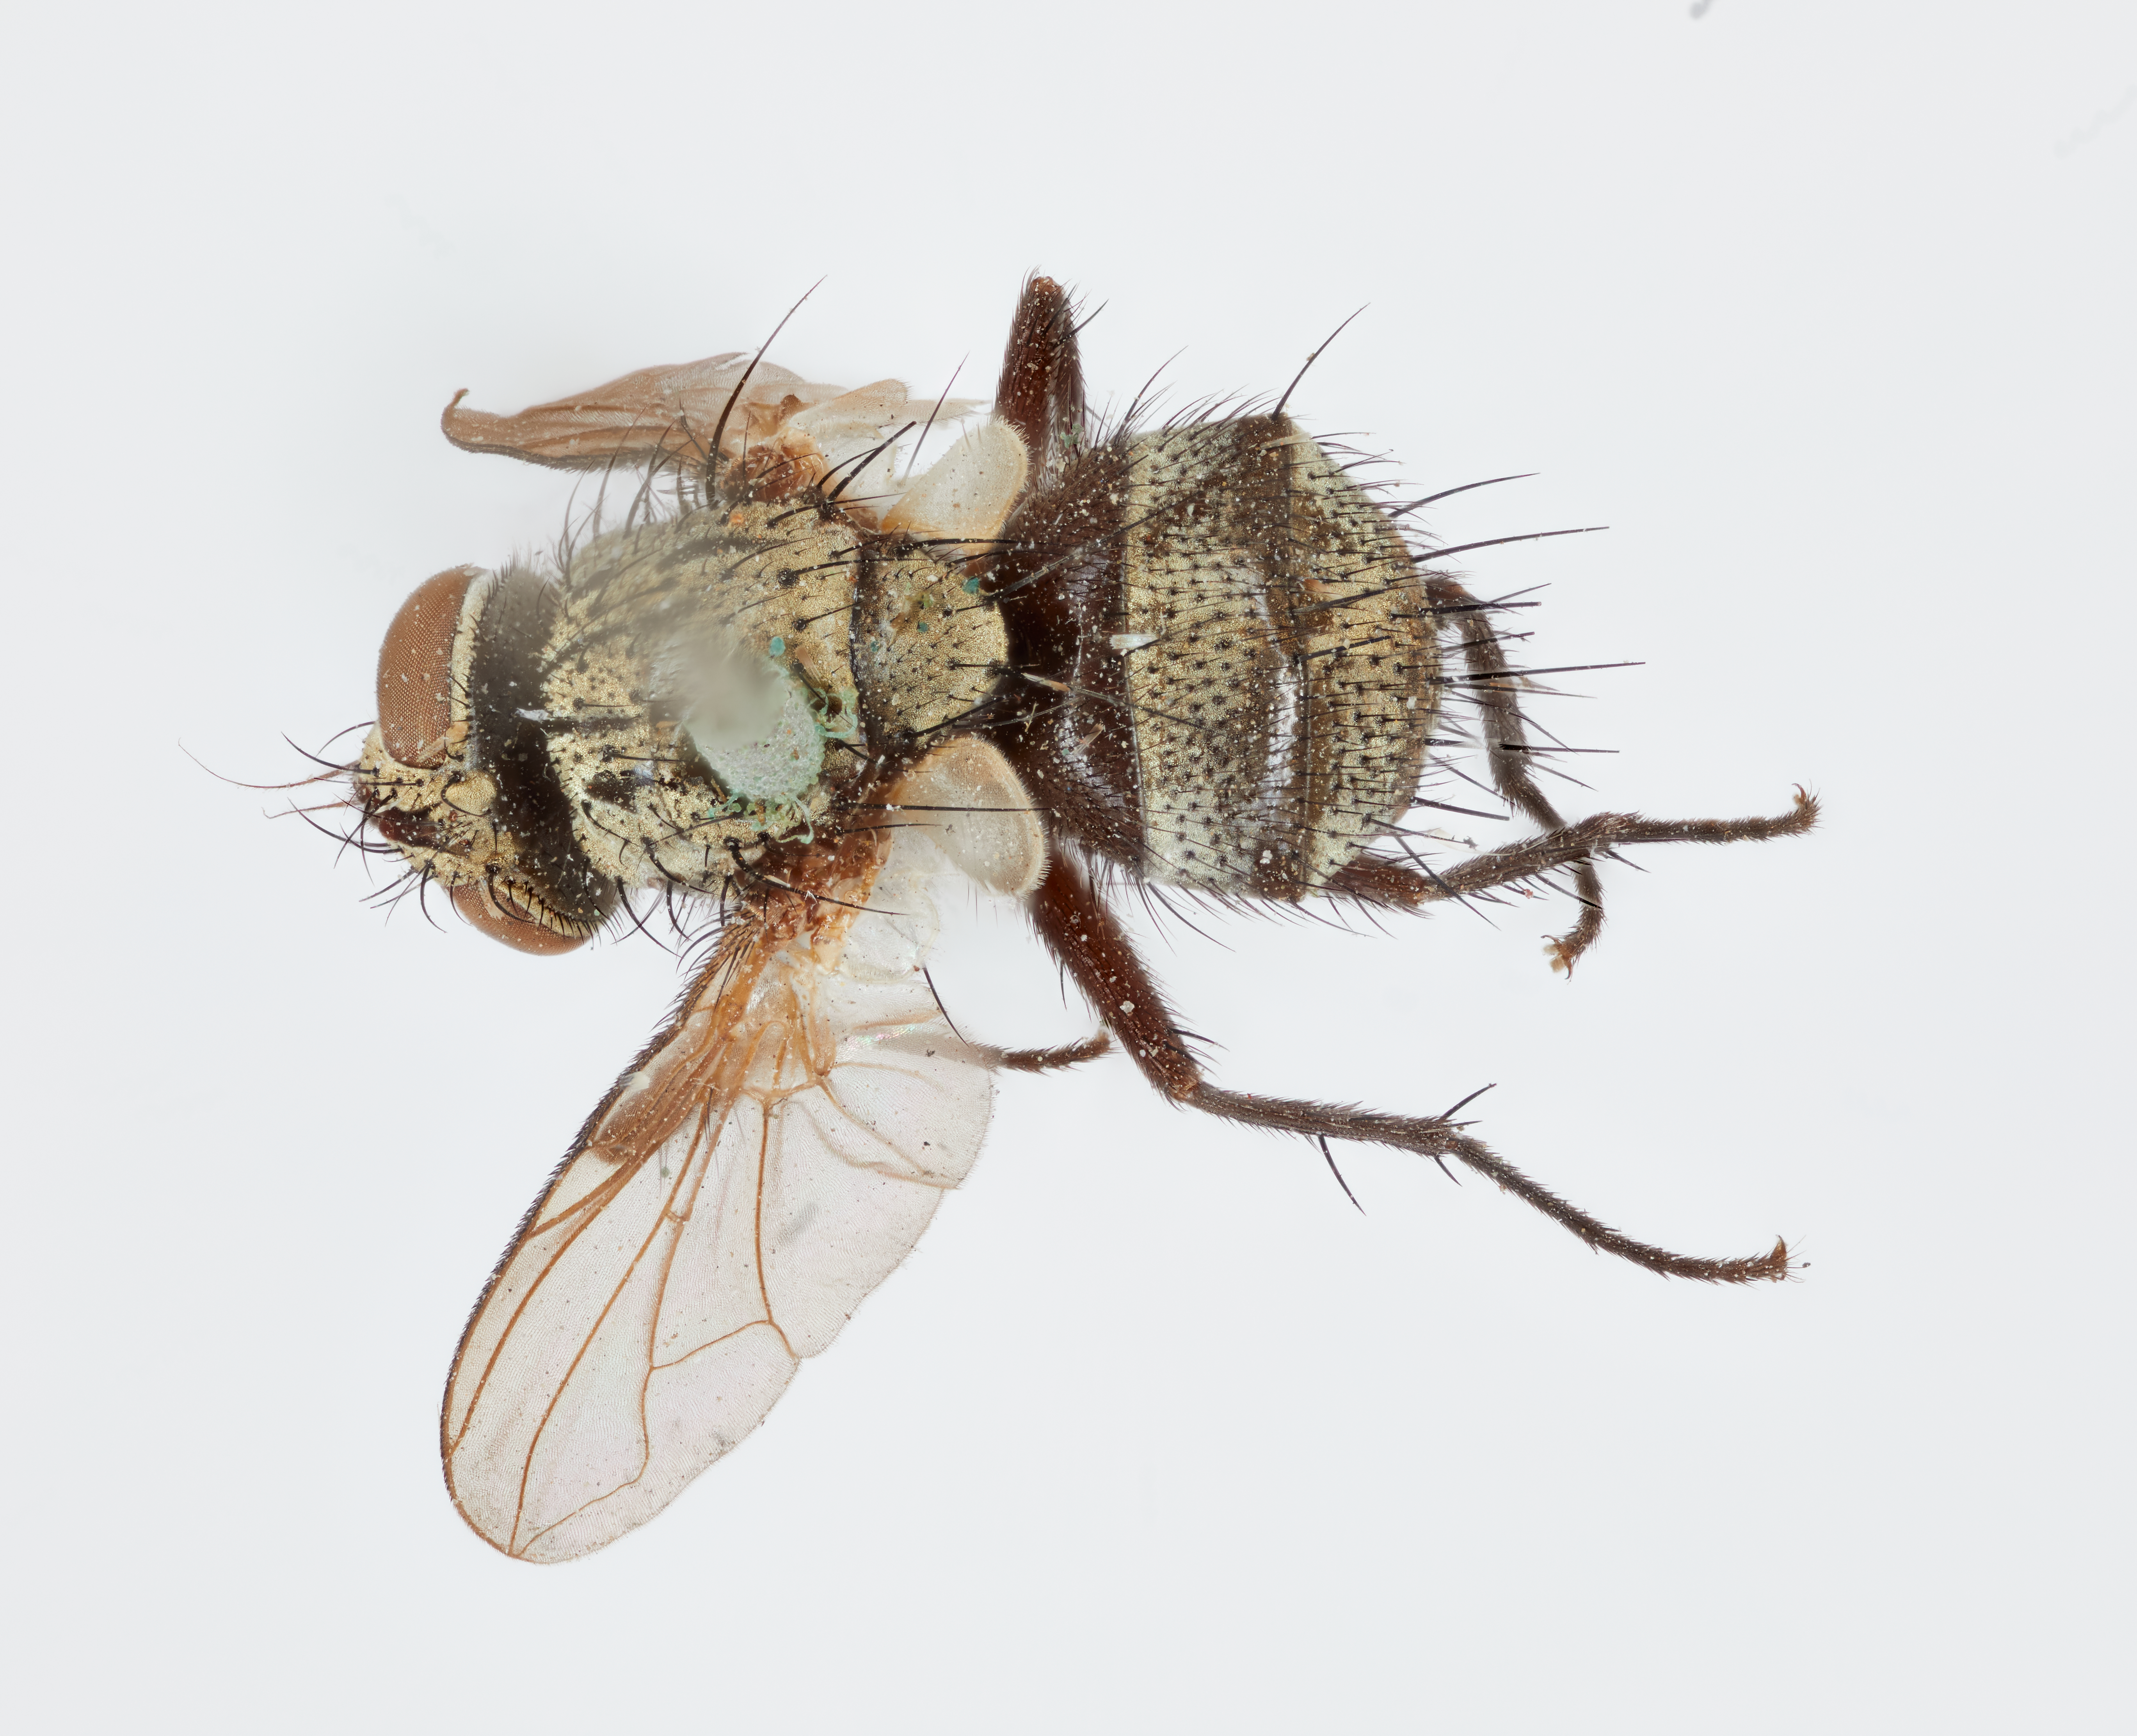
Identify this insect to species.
Hypostena variabilis
